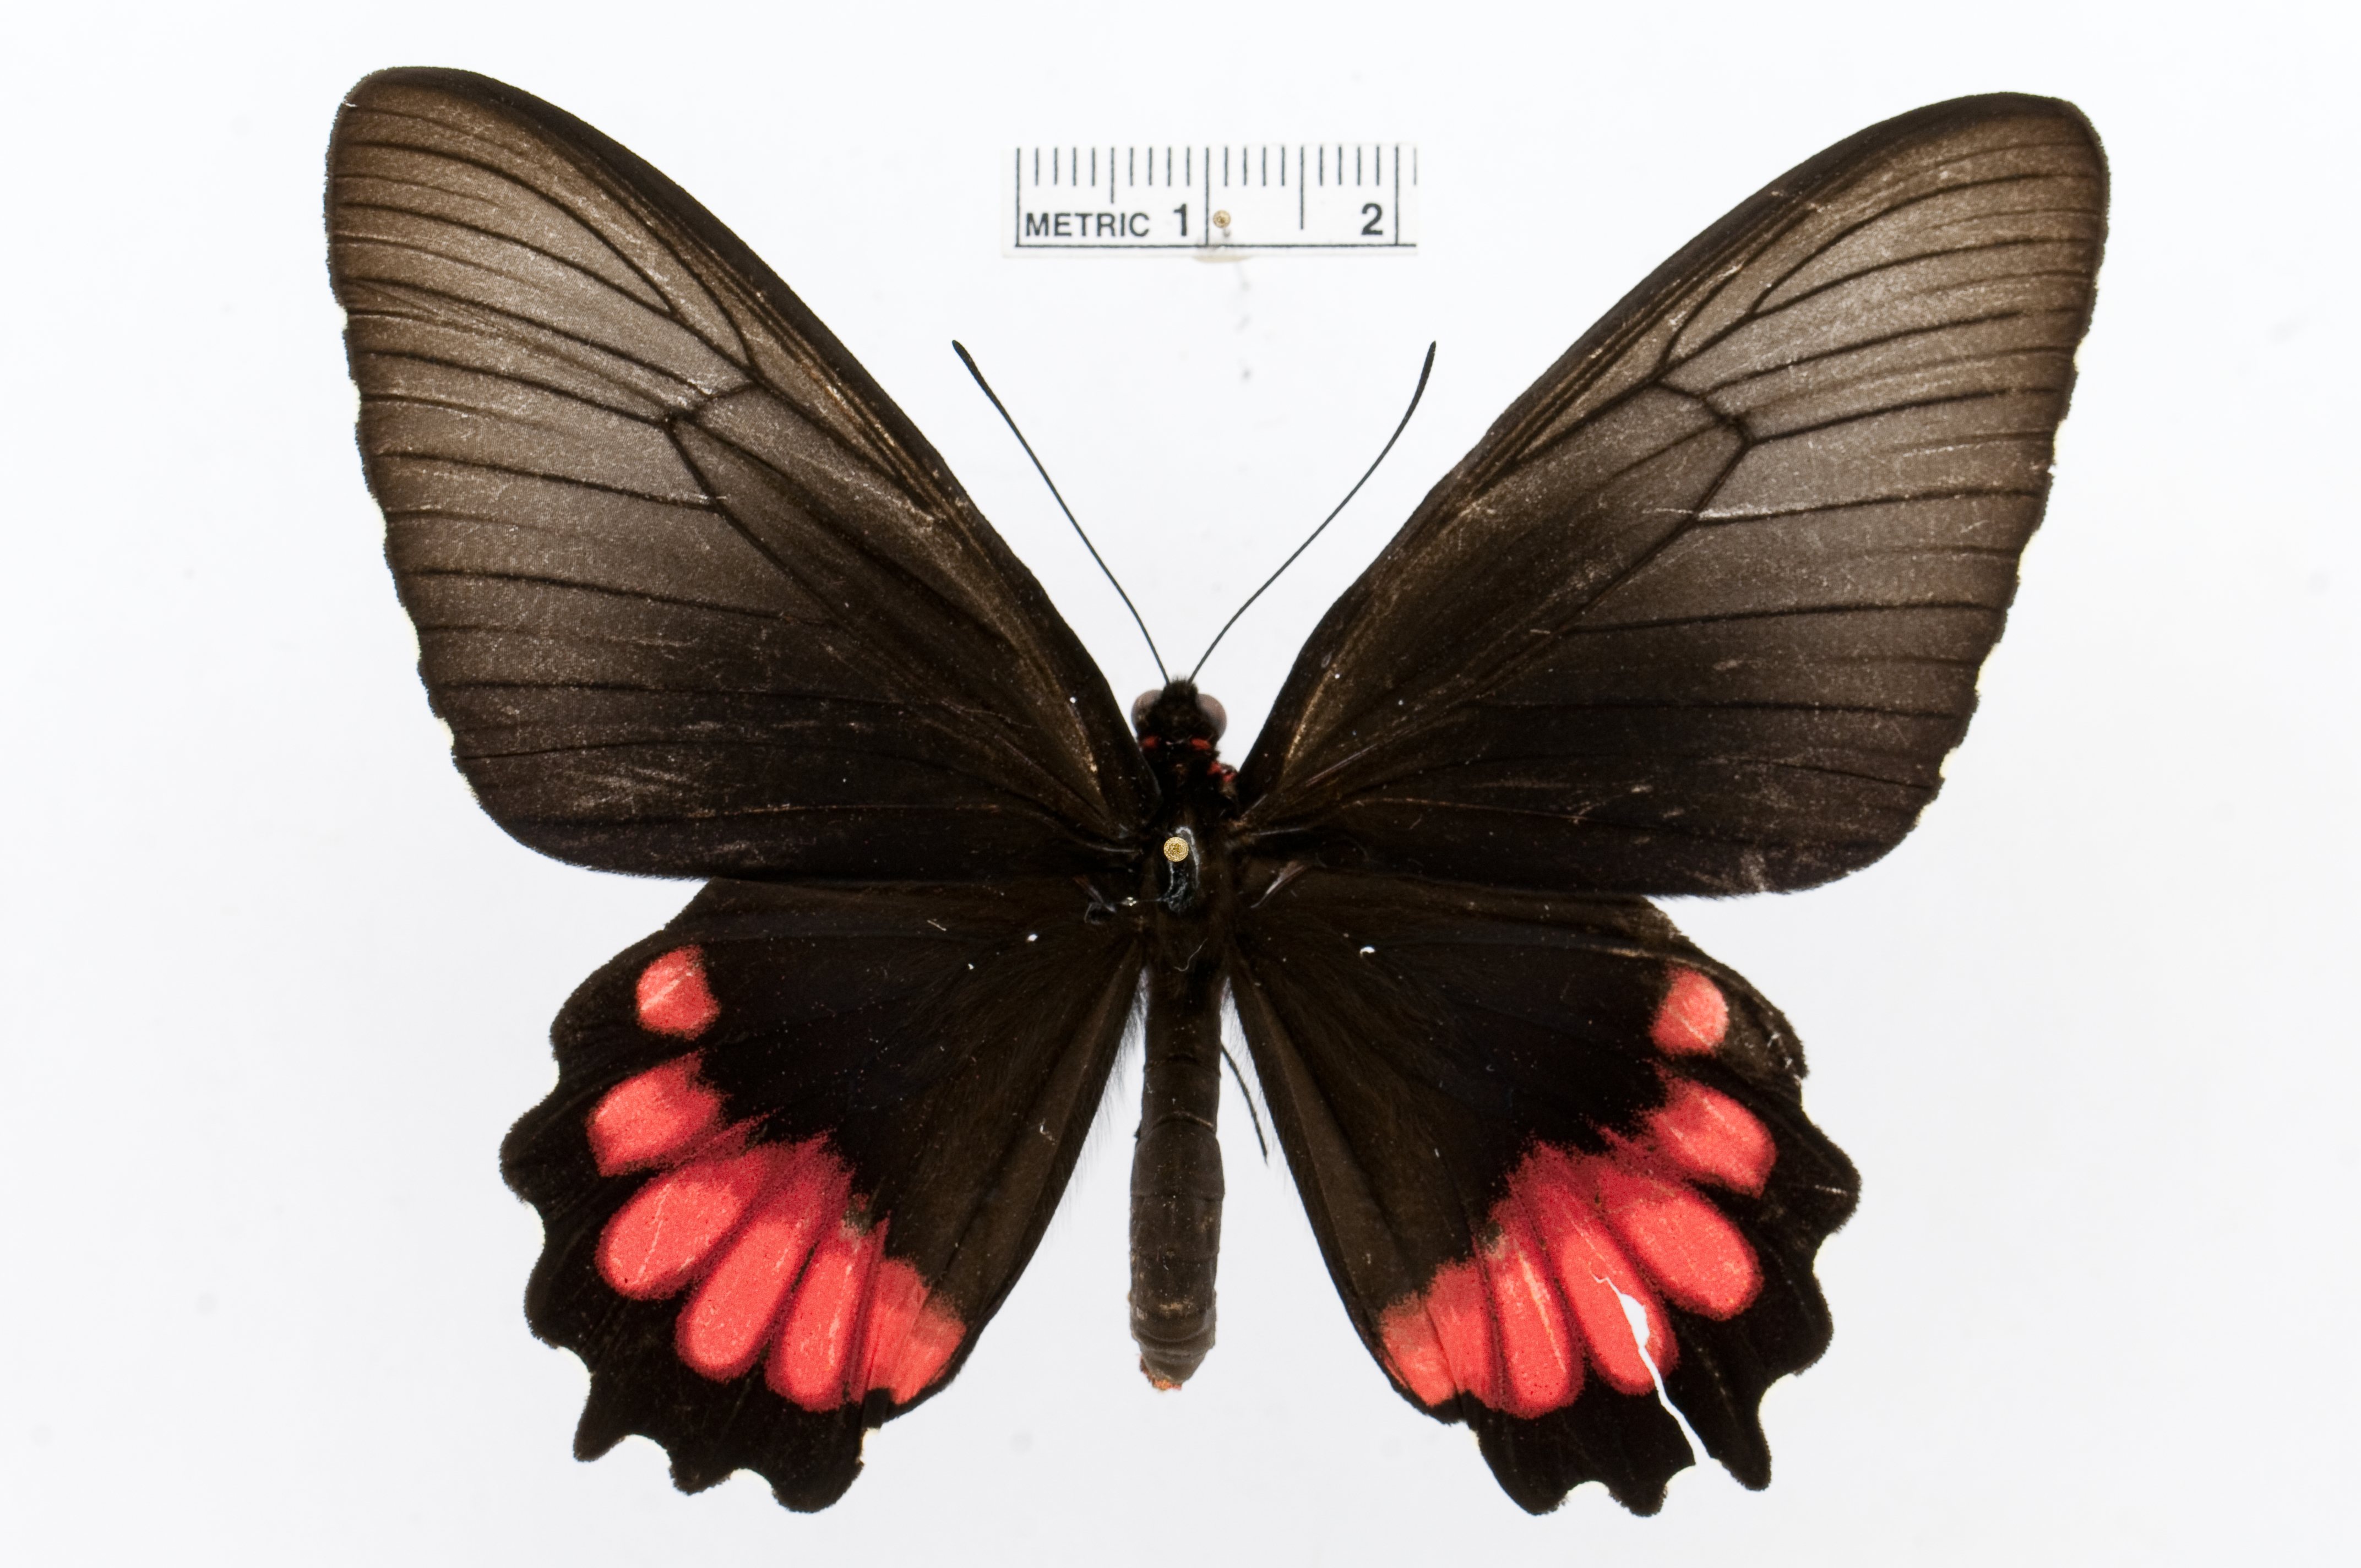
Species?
Parides orellana
